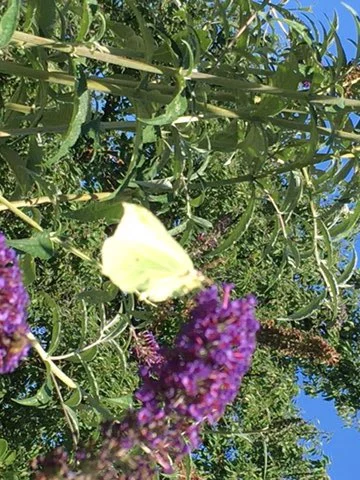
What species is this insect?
Gonepteryx rhamni
